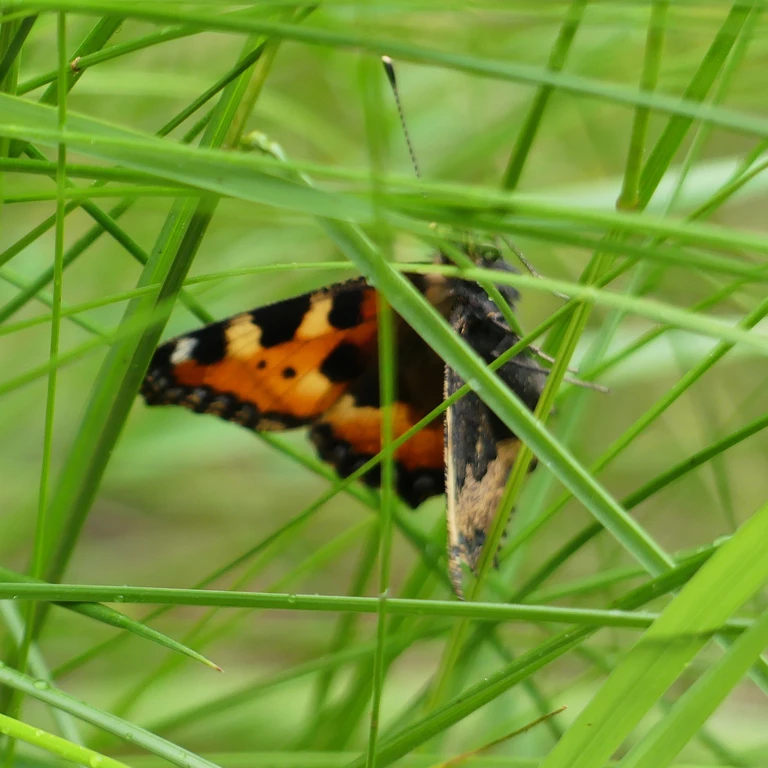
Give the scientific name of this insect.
Aglais urticae
